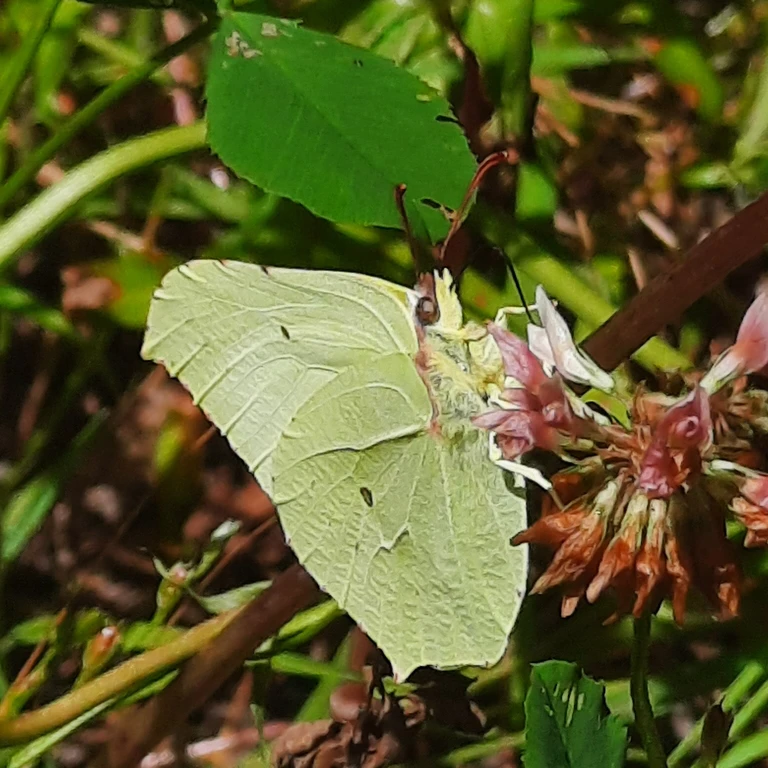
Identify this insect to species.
Gonepteryx rhamni
